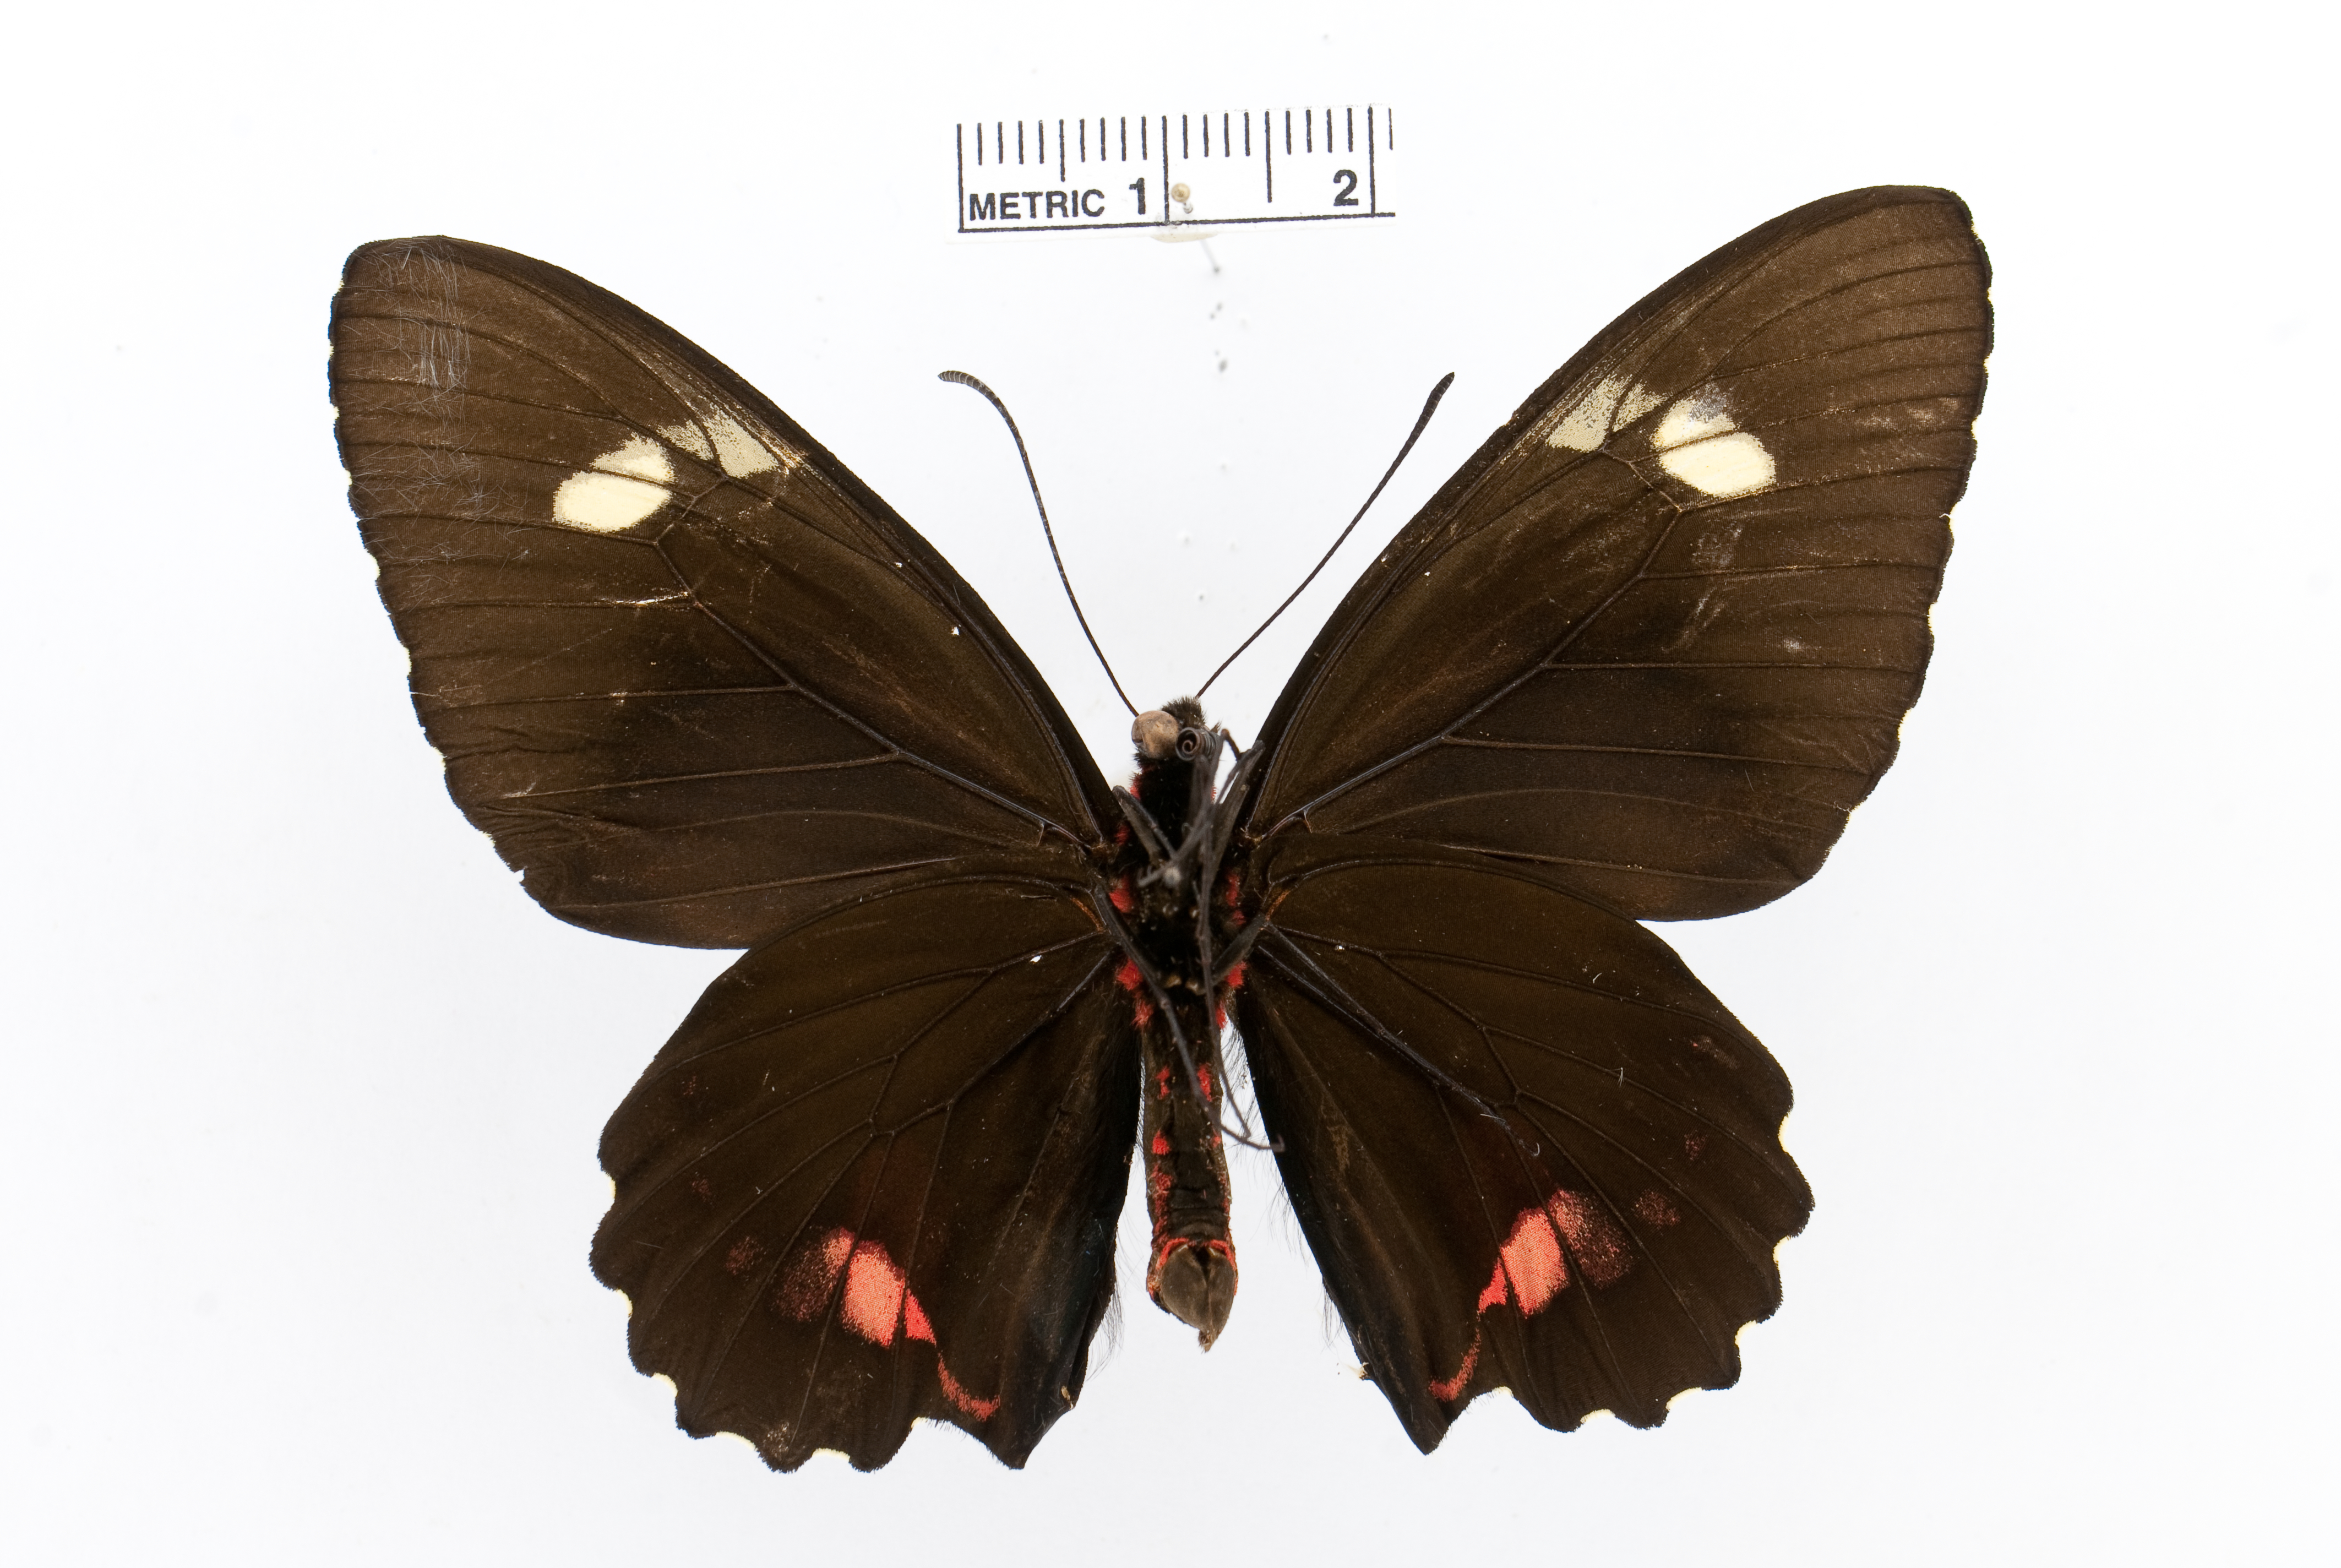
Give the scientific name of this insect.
Parides childrenae
